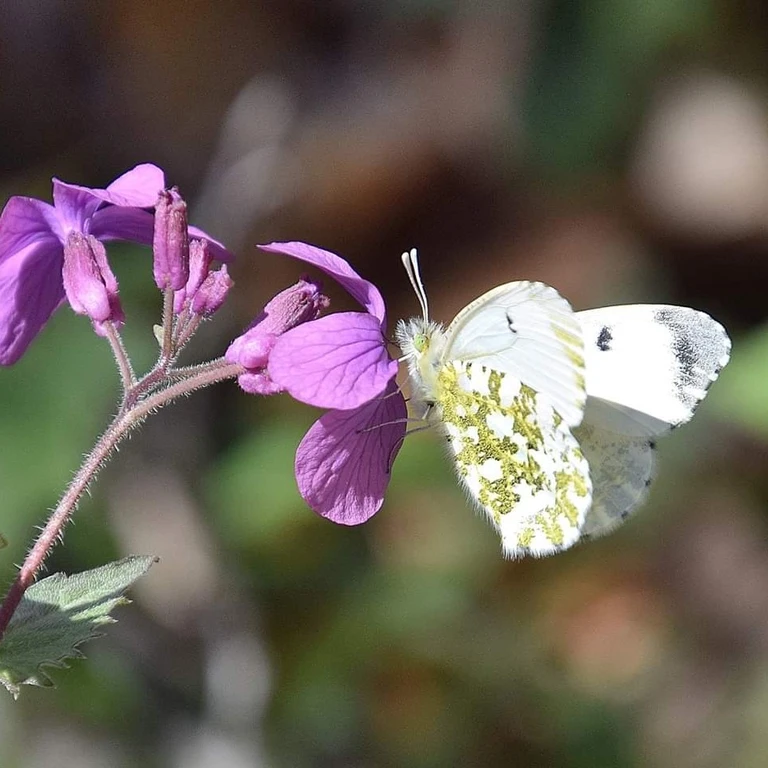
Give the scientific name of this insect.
Anthocharis cardamines
